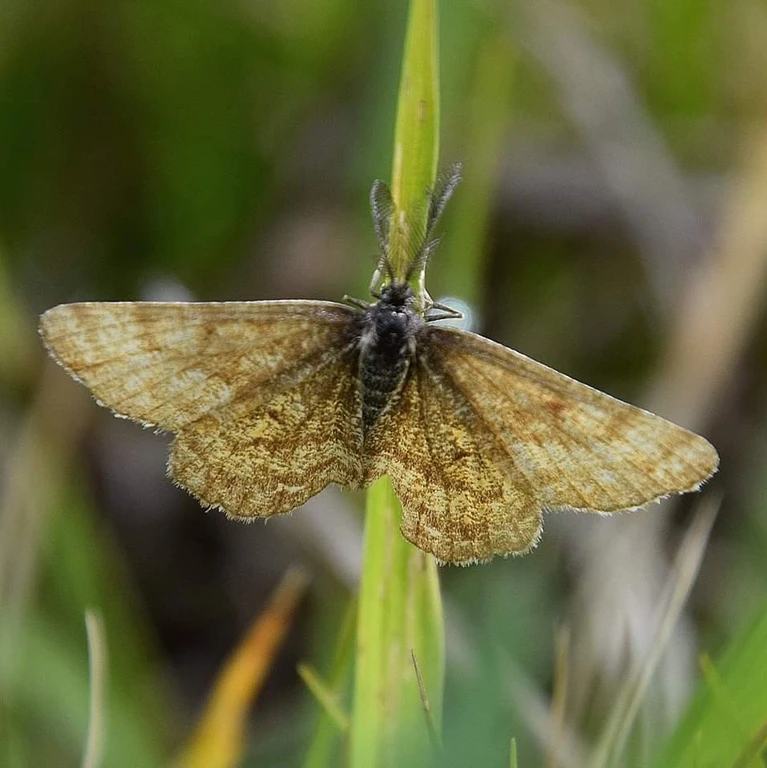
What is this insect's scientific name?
Ematurga atomaria
